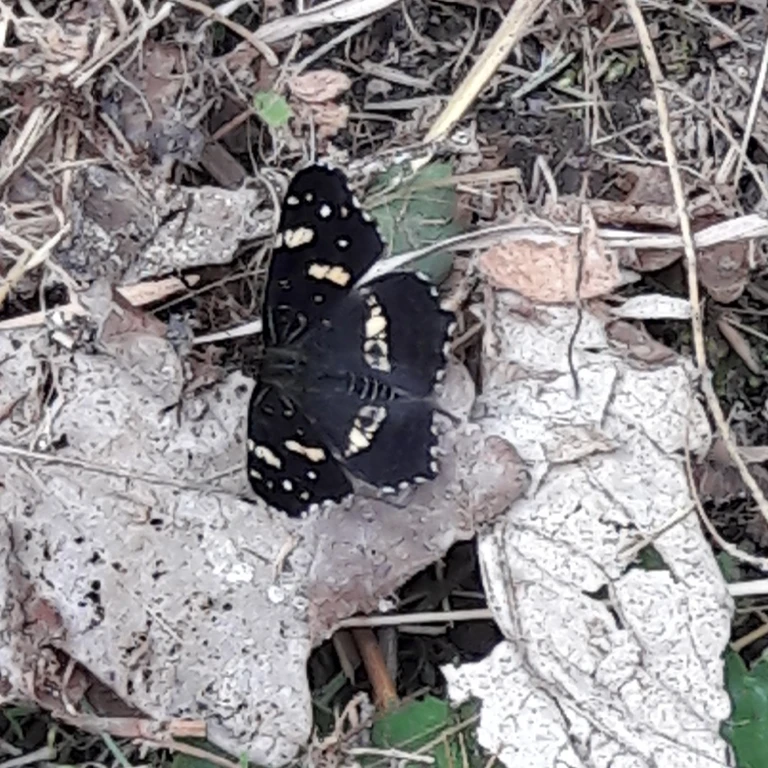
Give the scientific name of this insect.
Araschnia levana
